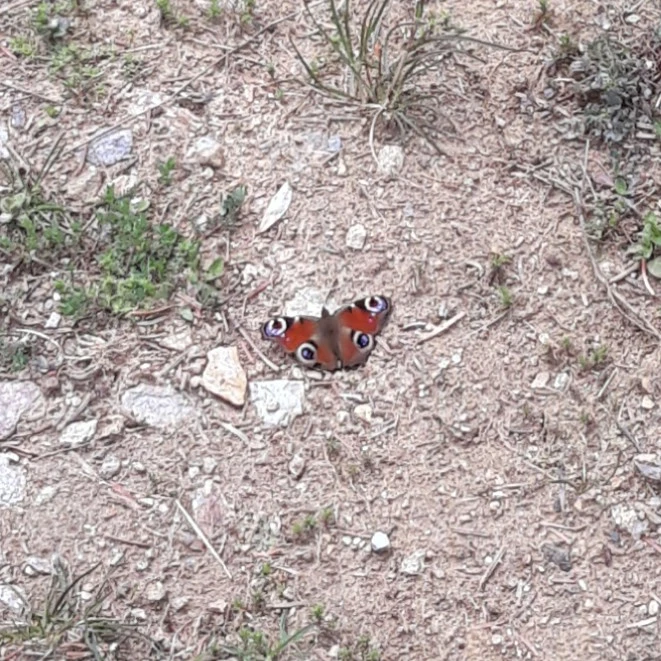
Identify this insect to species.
Aglais io
